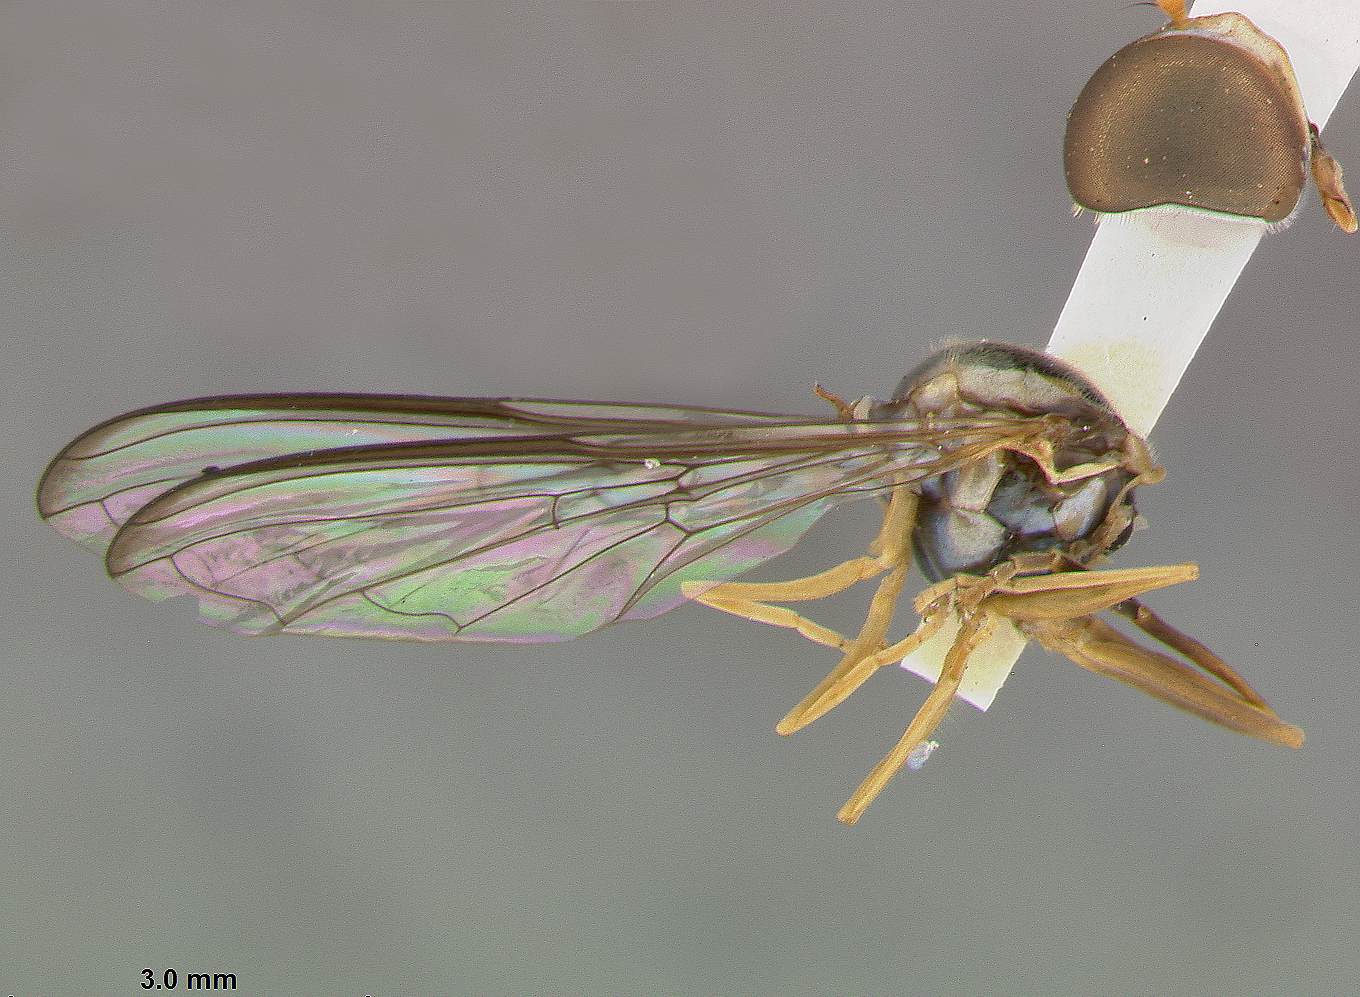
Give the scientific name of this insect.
Baccha macgregori
